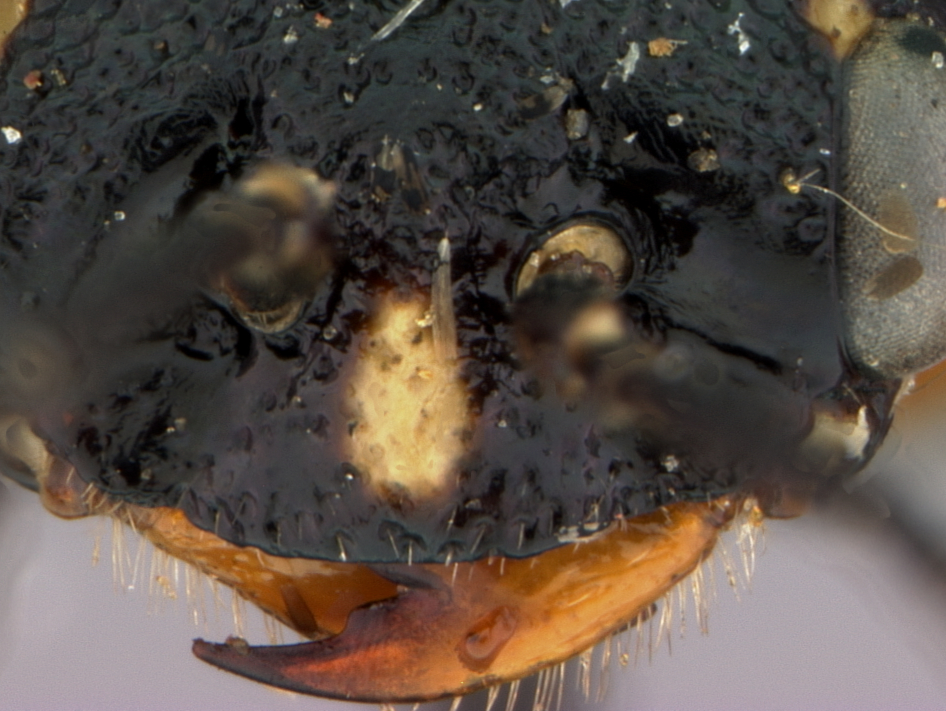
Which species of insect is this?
Lyda rufipes
